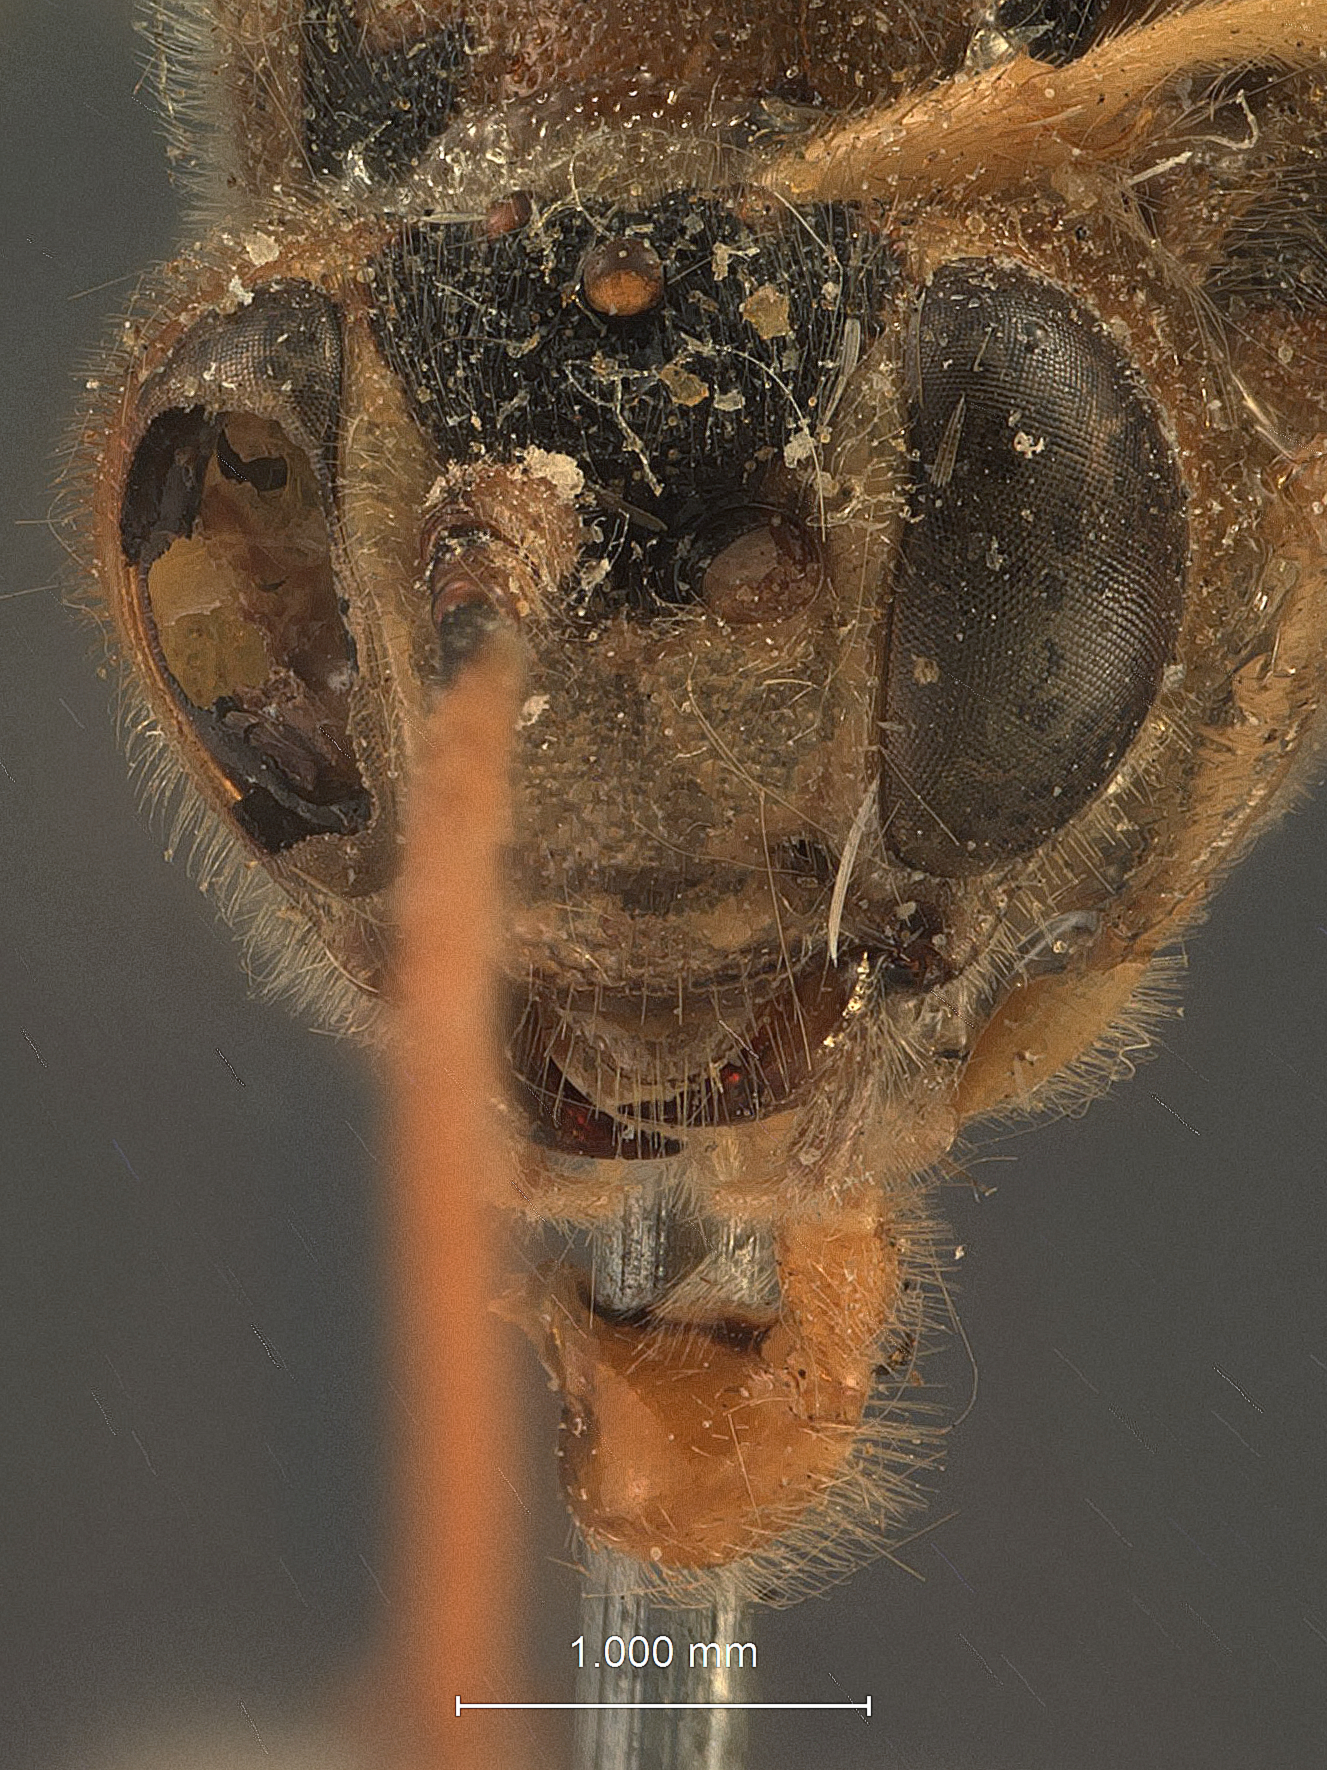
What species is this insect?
Heteropelma longipes
